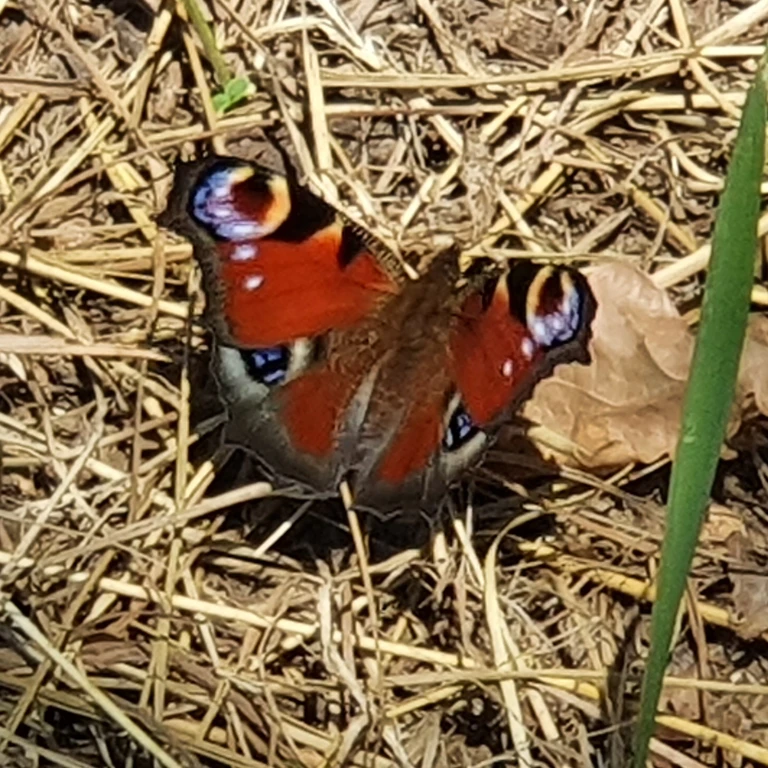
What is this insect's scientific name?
Aglais io
